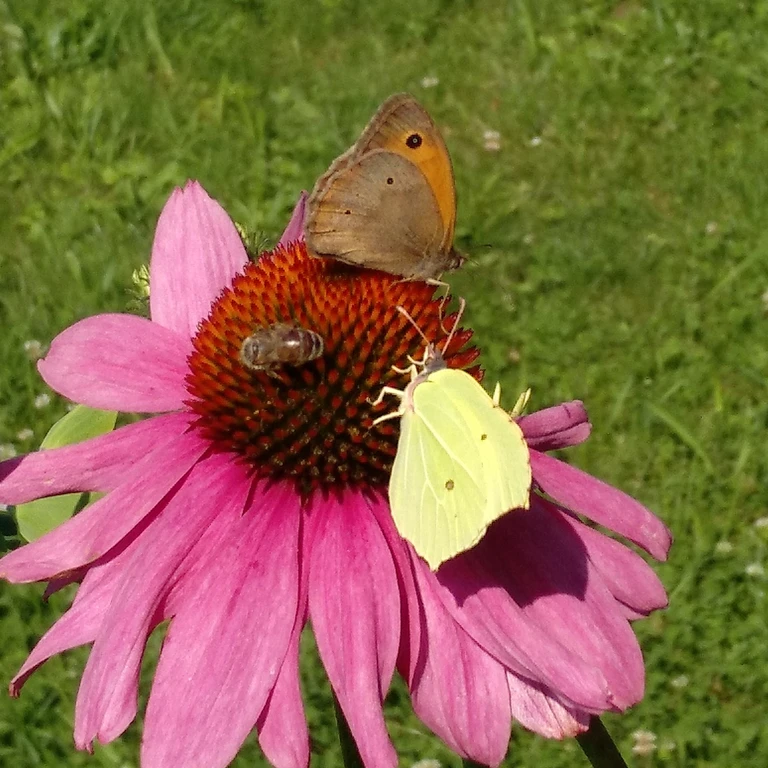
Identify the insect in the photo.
Gonepteryx rhamni
